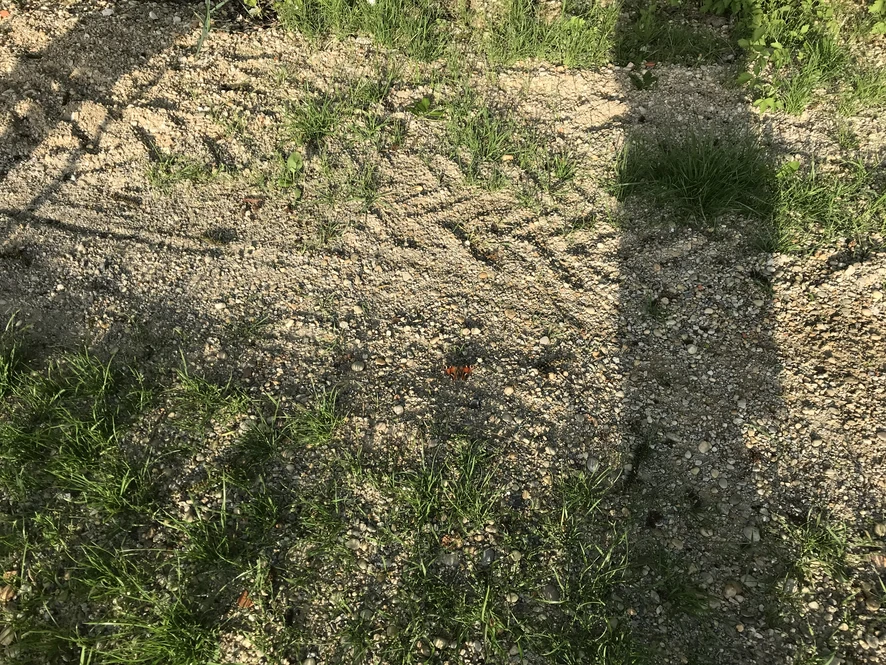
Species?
Aglais io
